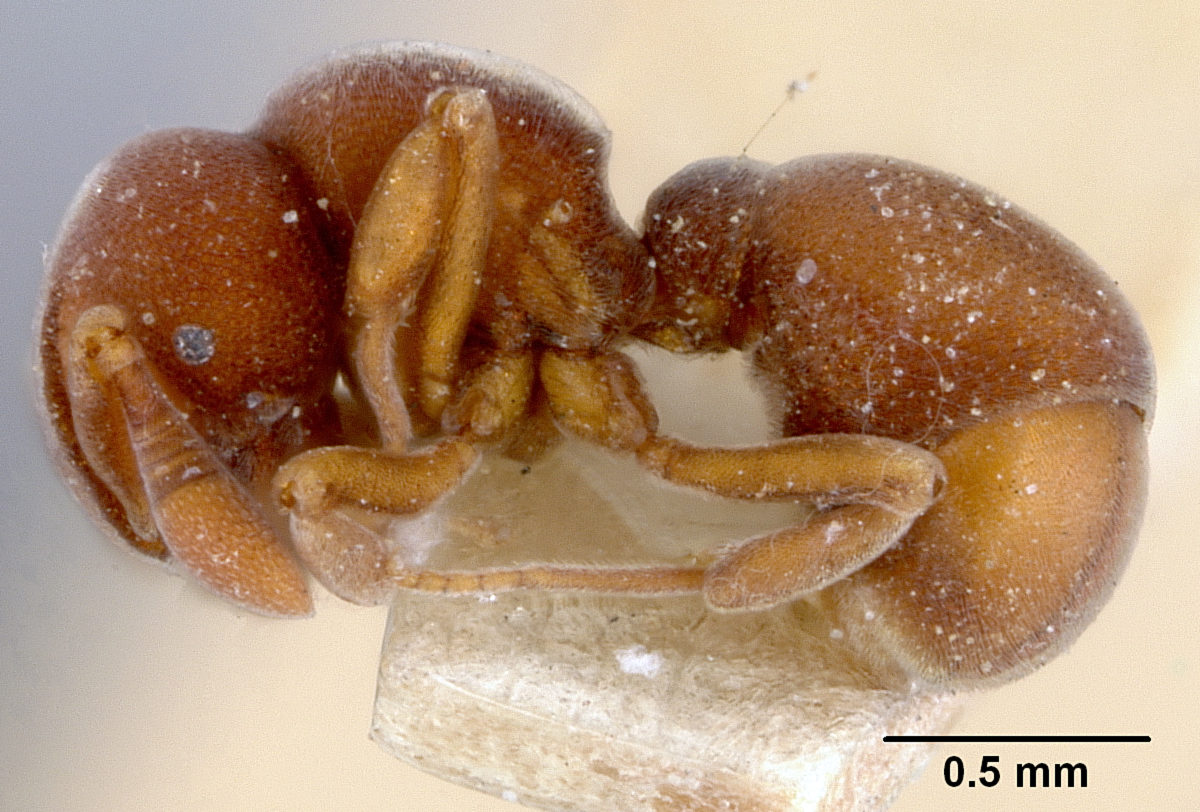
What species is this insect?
Prodiscothyrea velutina
